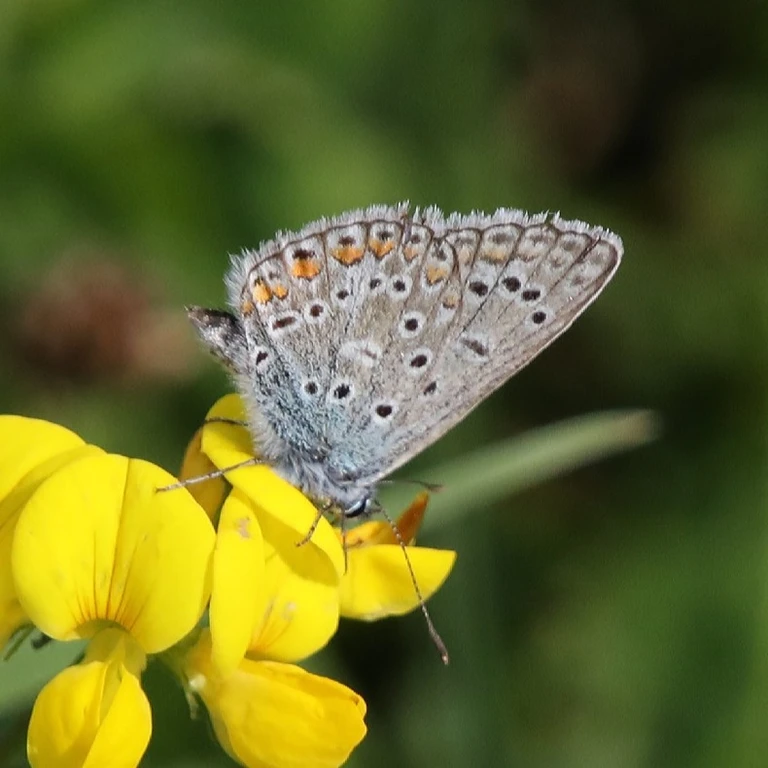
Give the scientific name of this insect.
Polyommatus icarus
